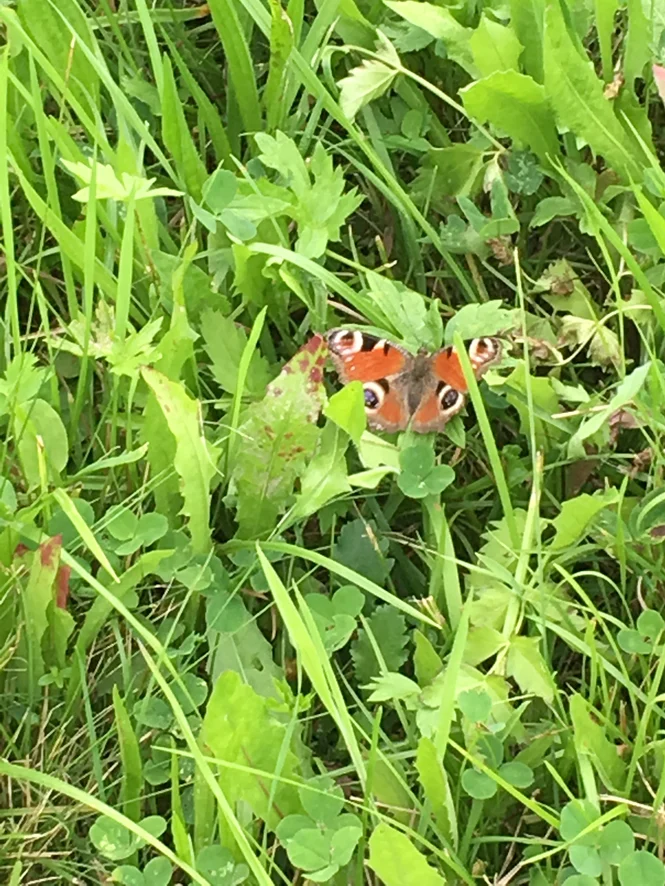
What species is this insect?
Aglais io
